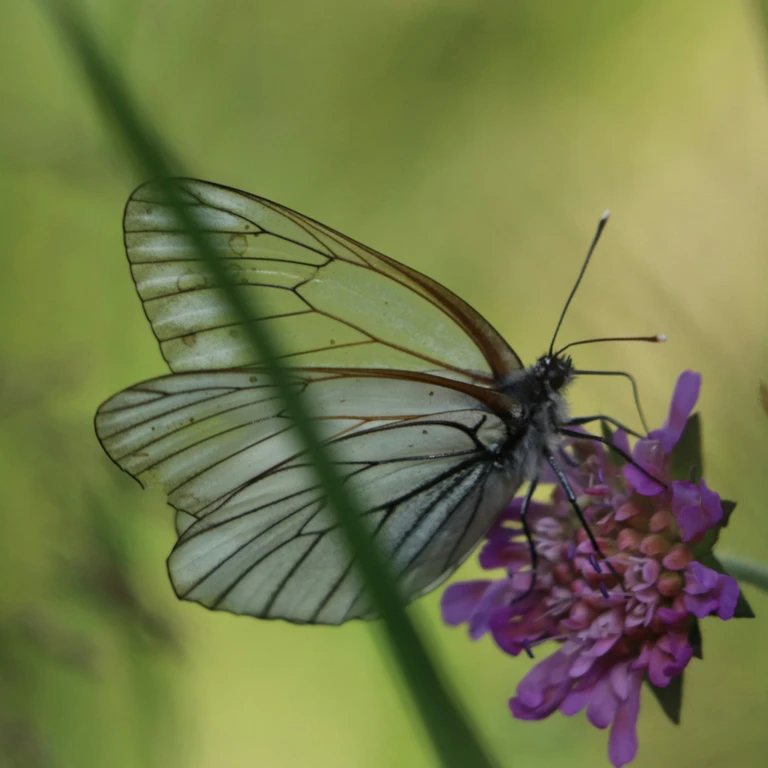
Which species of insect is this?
Aporia crataegi
